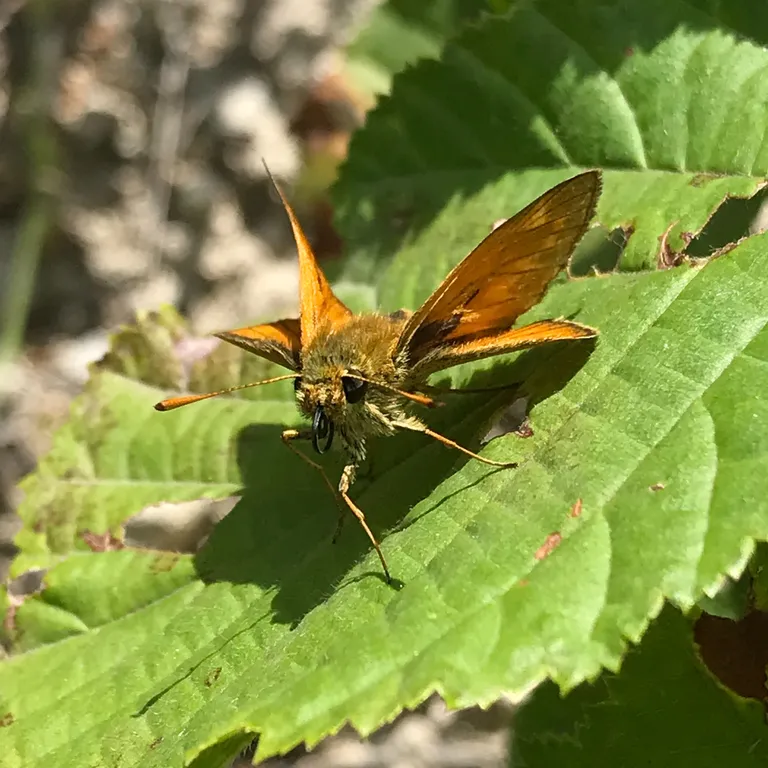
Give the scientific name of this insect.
Ochlodes sylvanus (also Ochlodes venata)
